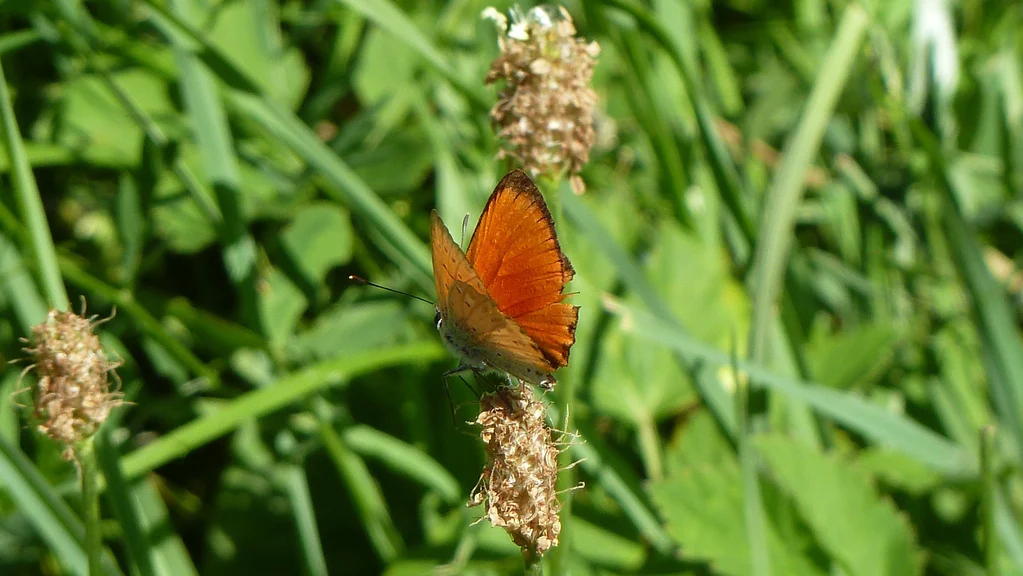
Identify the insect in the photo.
Lycaena virgaureae
